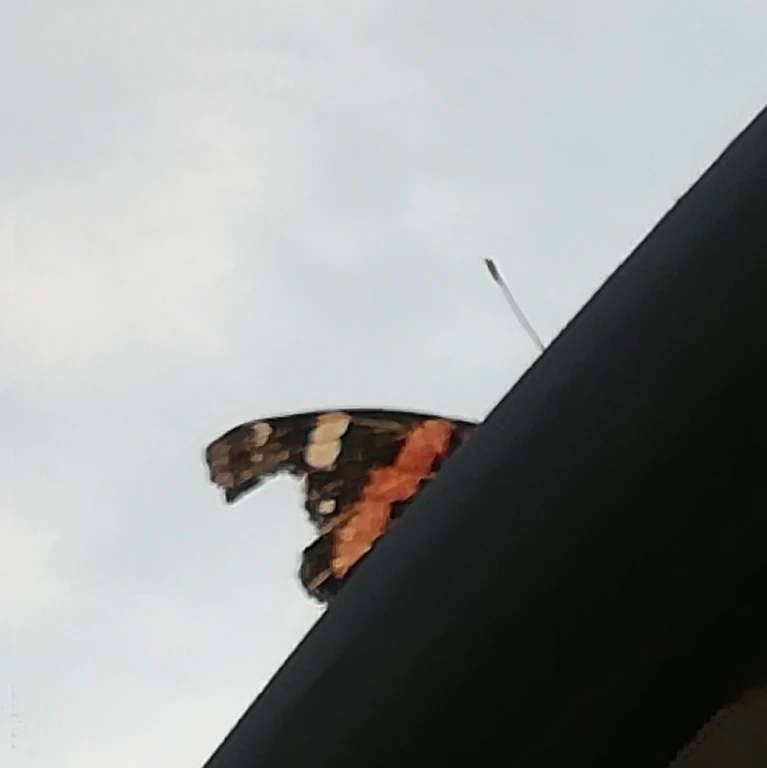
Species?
Vanessa atalanta
